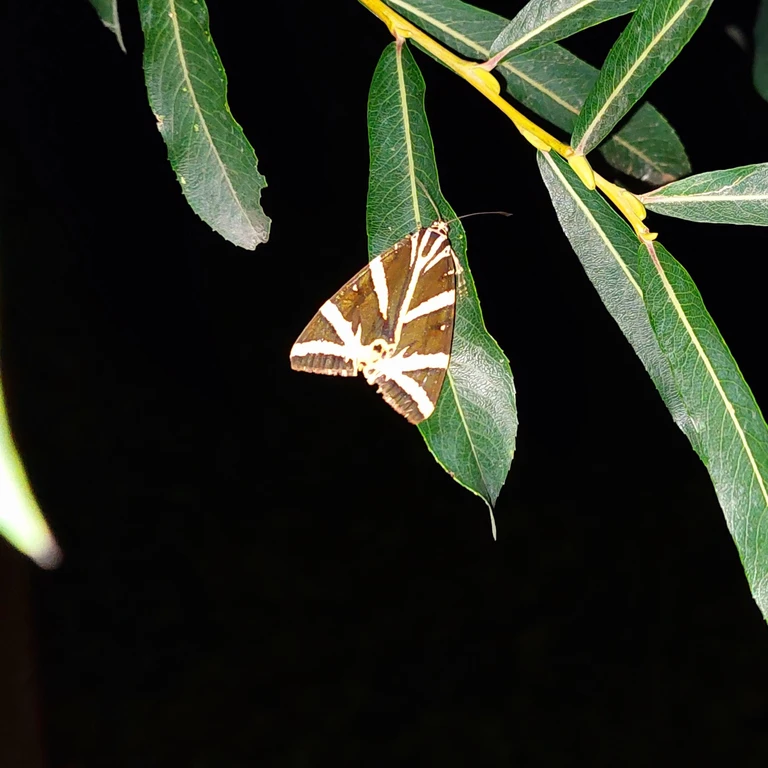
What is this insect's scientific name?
Euplagia quadripunctaria
